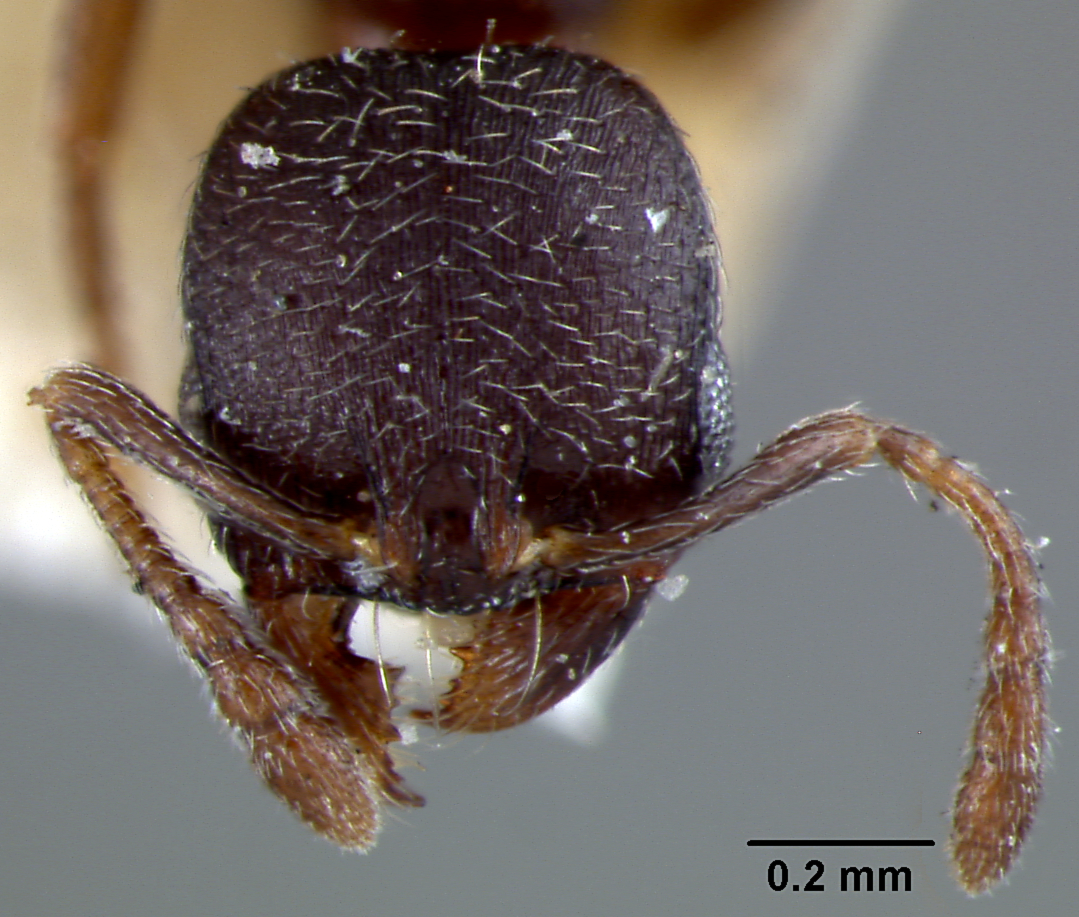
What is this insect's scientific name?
Oxyopomyrmex santschii
